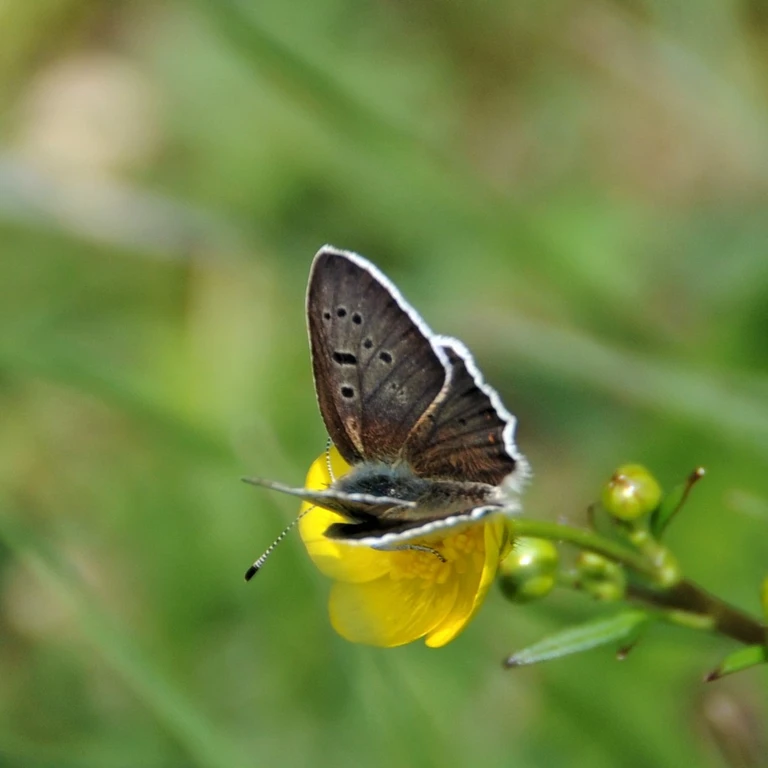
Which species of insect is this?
Lycaena tityrus (also Loweia tityrus)
